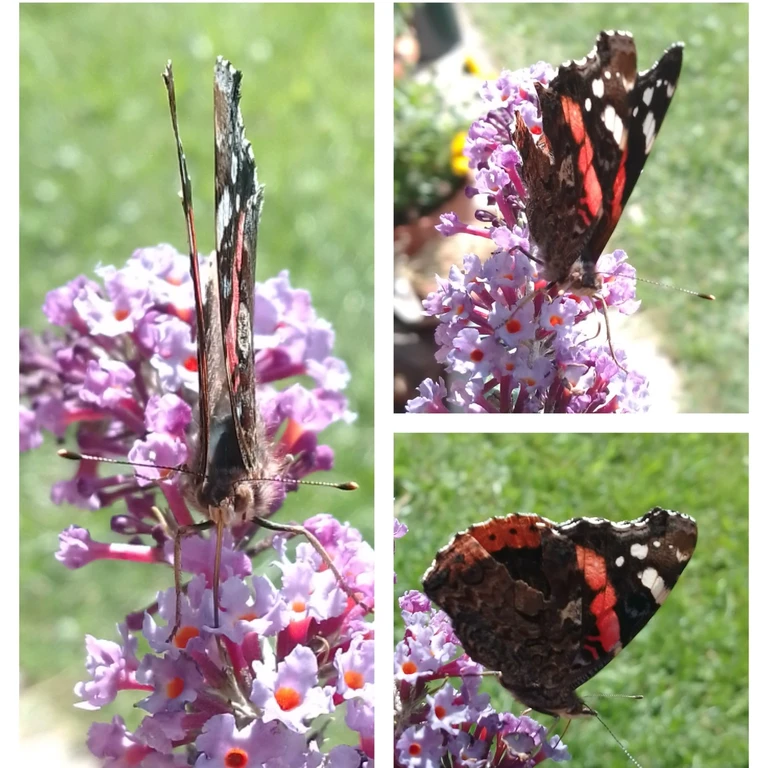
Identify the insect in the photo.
Vanessa atalanta
